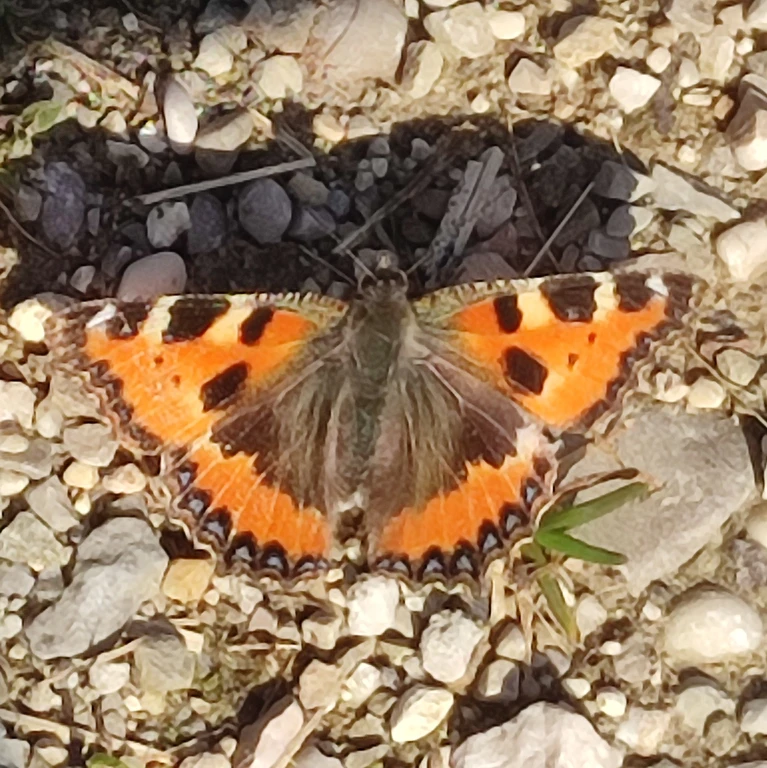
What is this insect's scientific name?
Aglais urticae
